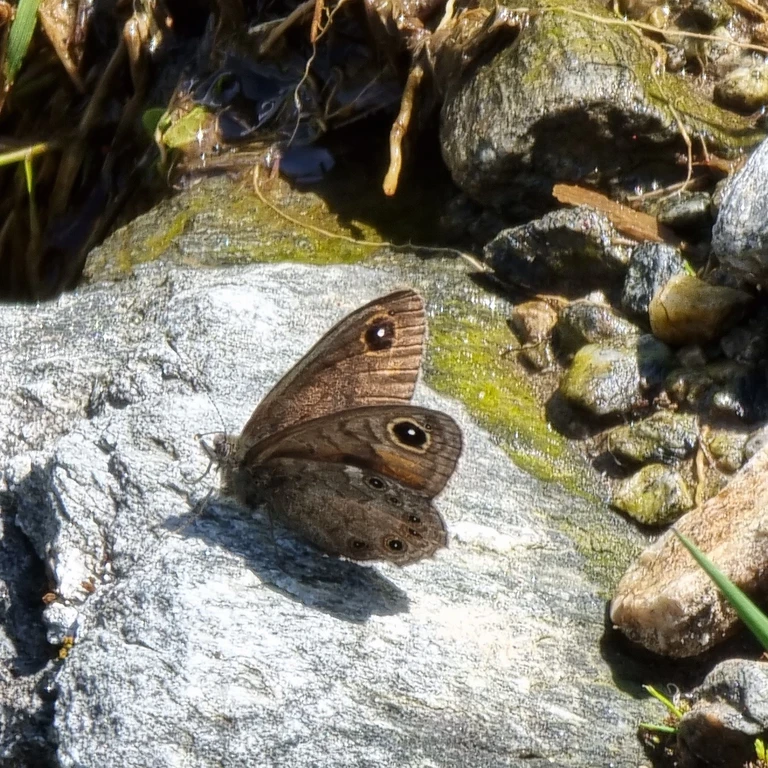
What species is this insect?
Lasiommata petropolitana (also Pararge petropolitana)
